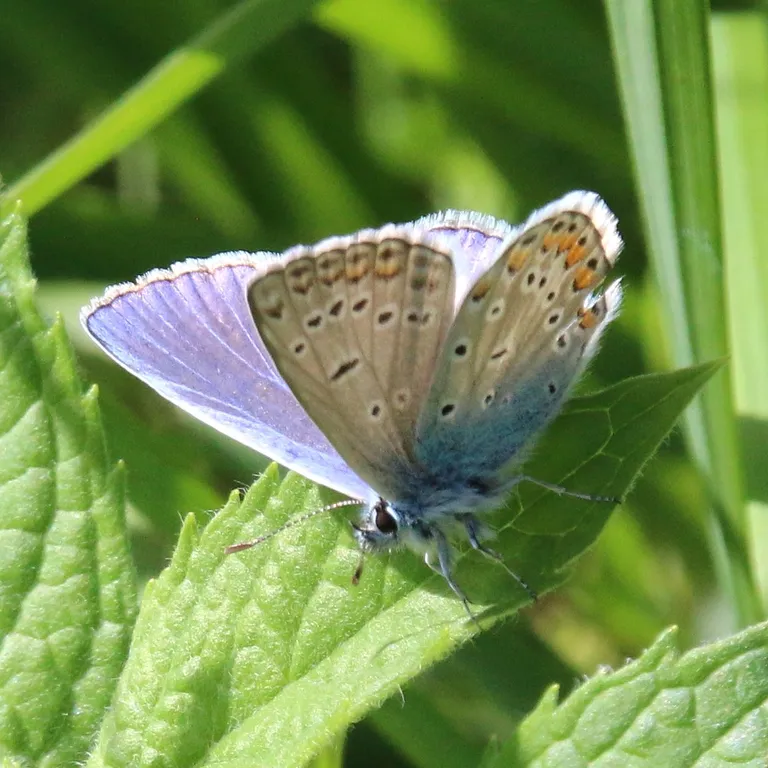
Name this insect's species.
Polyommatus icarus
